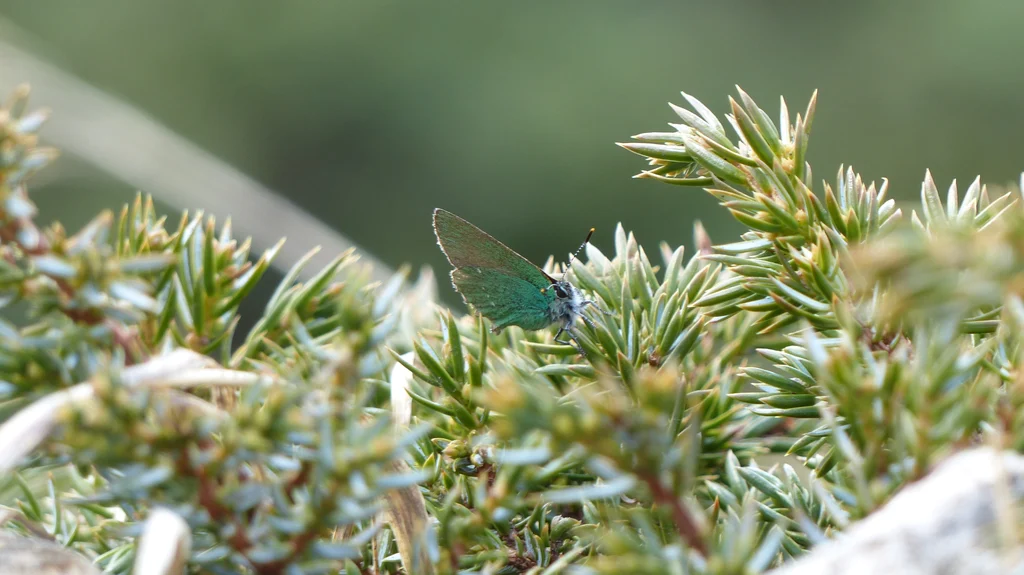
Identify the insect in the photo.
Callophrys rubi
